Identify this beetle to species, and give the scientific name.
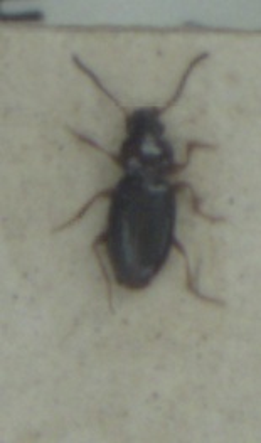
Bembidion obtusum
